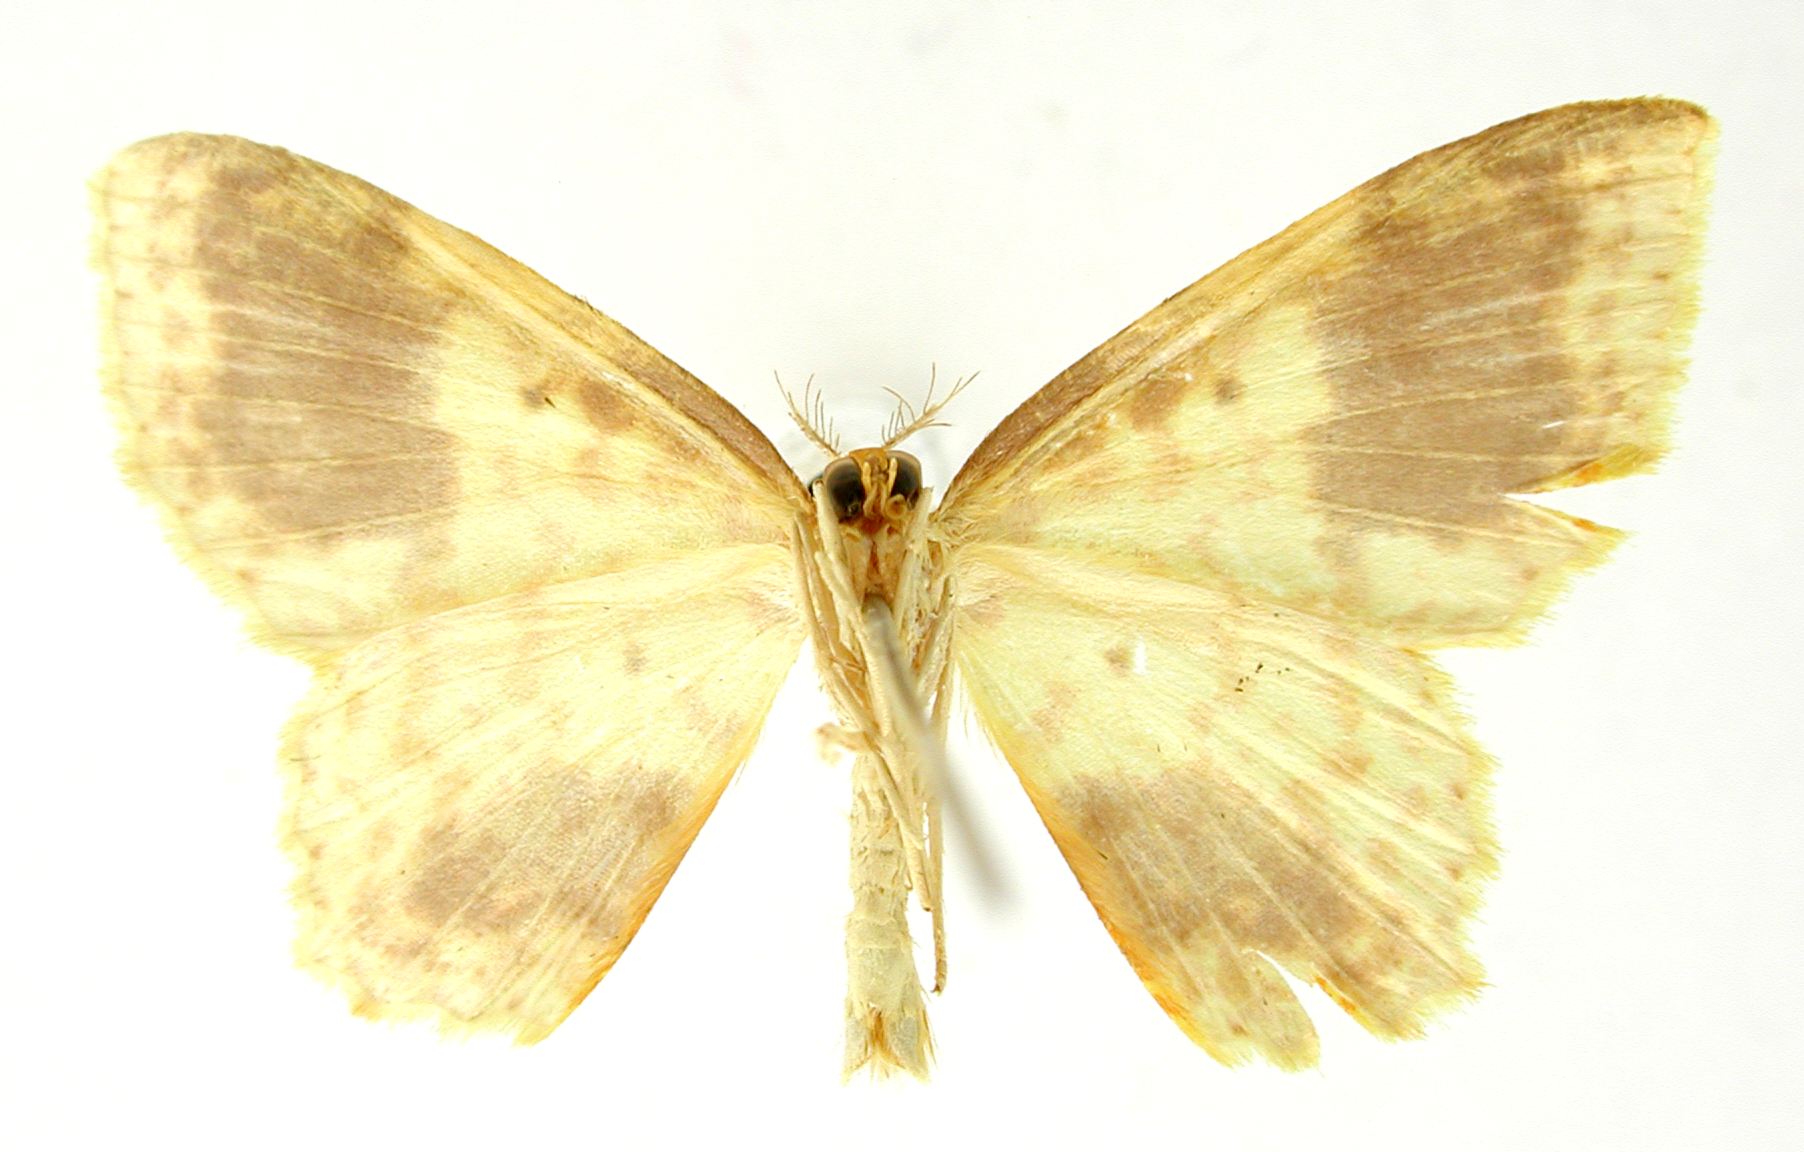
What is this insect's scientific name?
Cambogia dibapha
